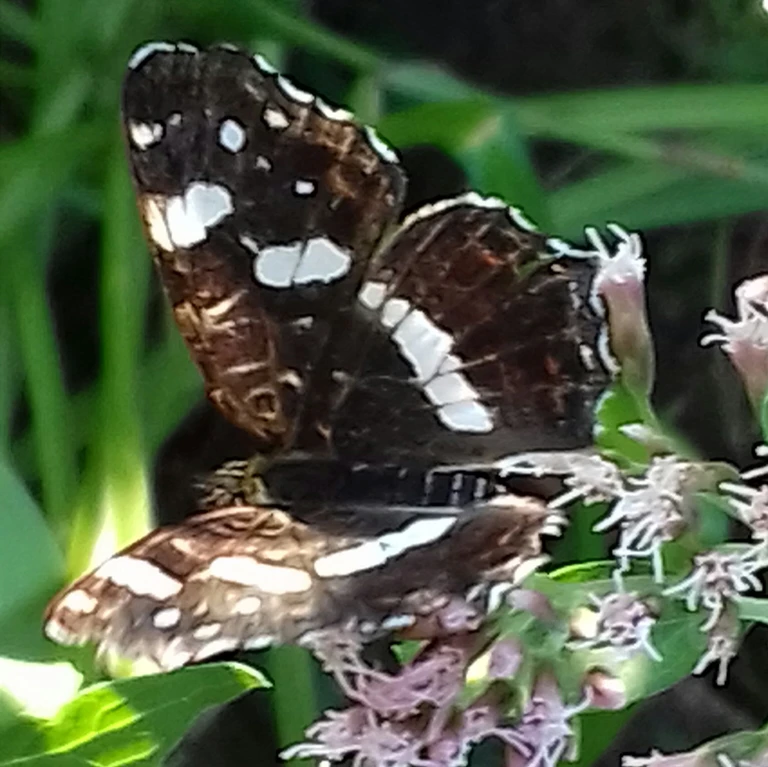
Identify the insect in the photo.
Araschnia levana
